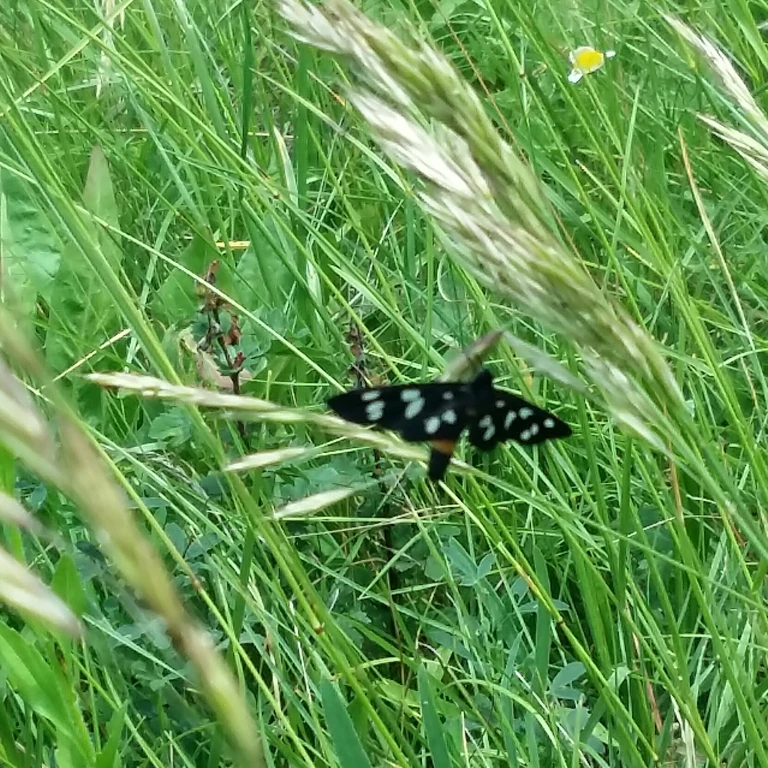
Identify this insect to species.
Amata phegea
